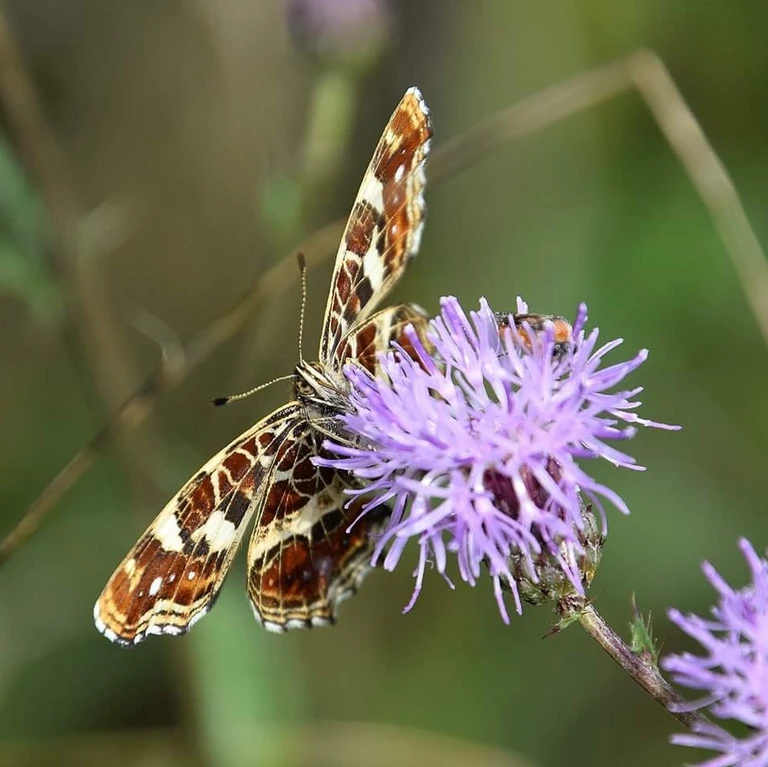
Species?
Araschnia levana
